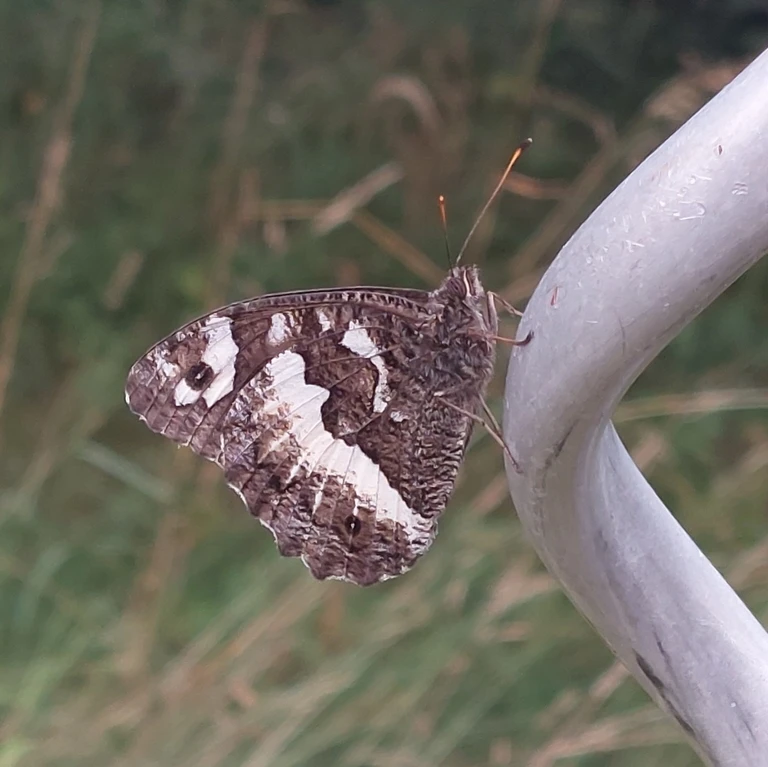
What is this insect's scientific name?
Brintesia circe
